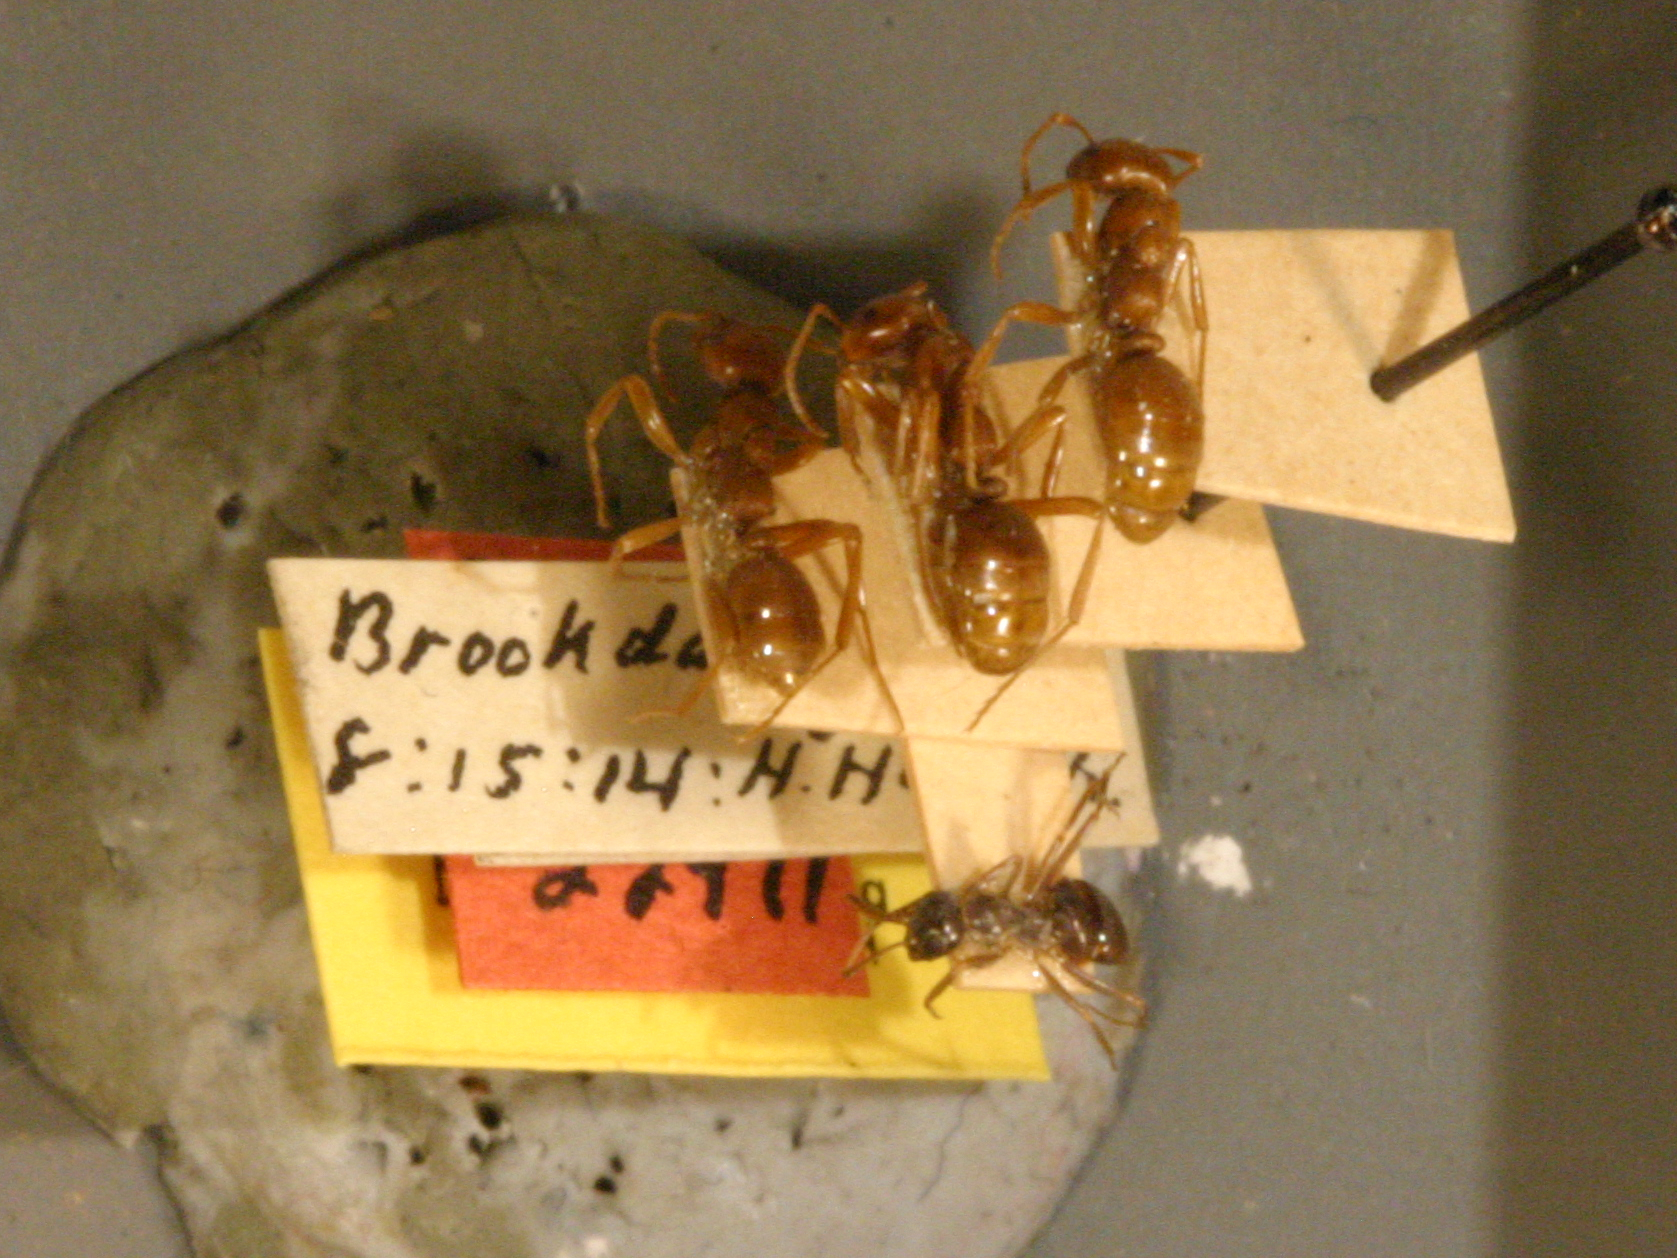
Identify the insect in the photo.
Polyergus rufescens
